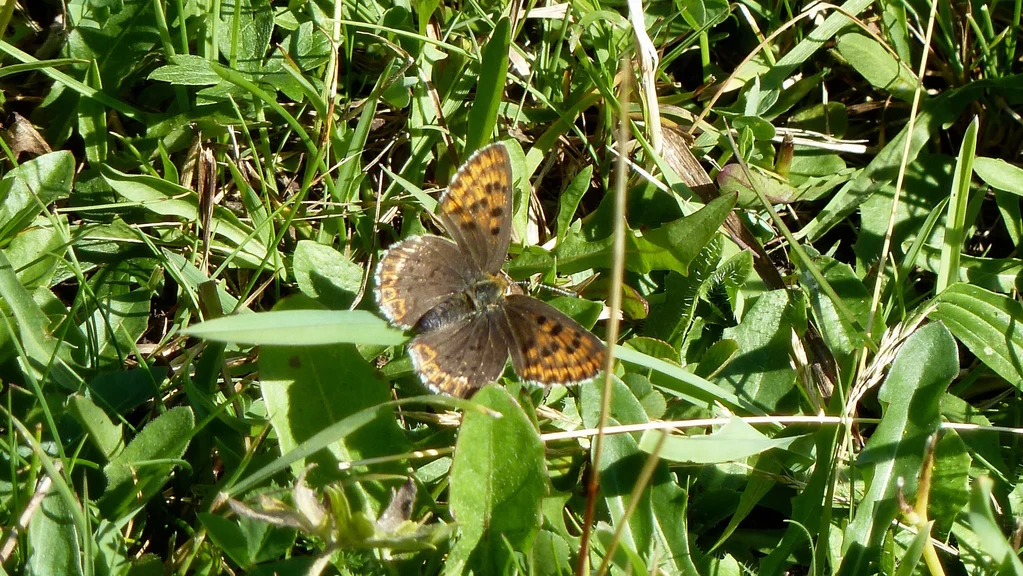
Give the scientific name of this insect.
Lycaena tityrus (also Loweia tityrus)
